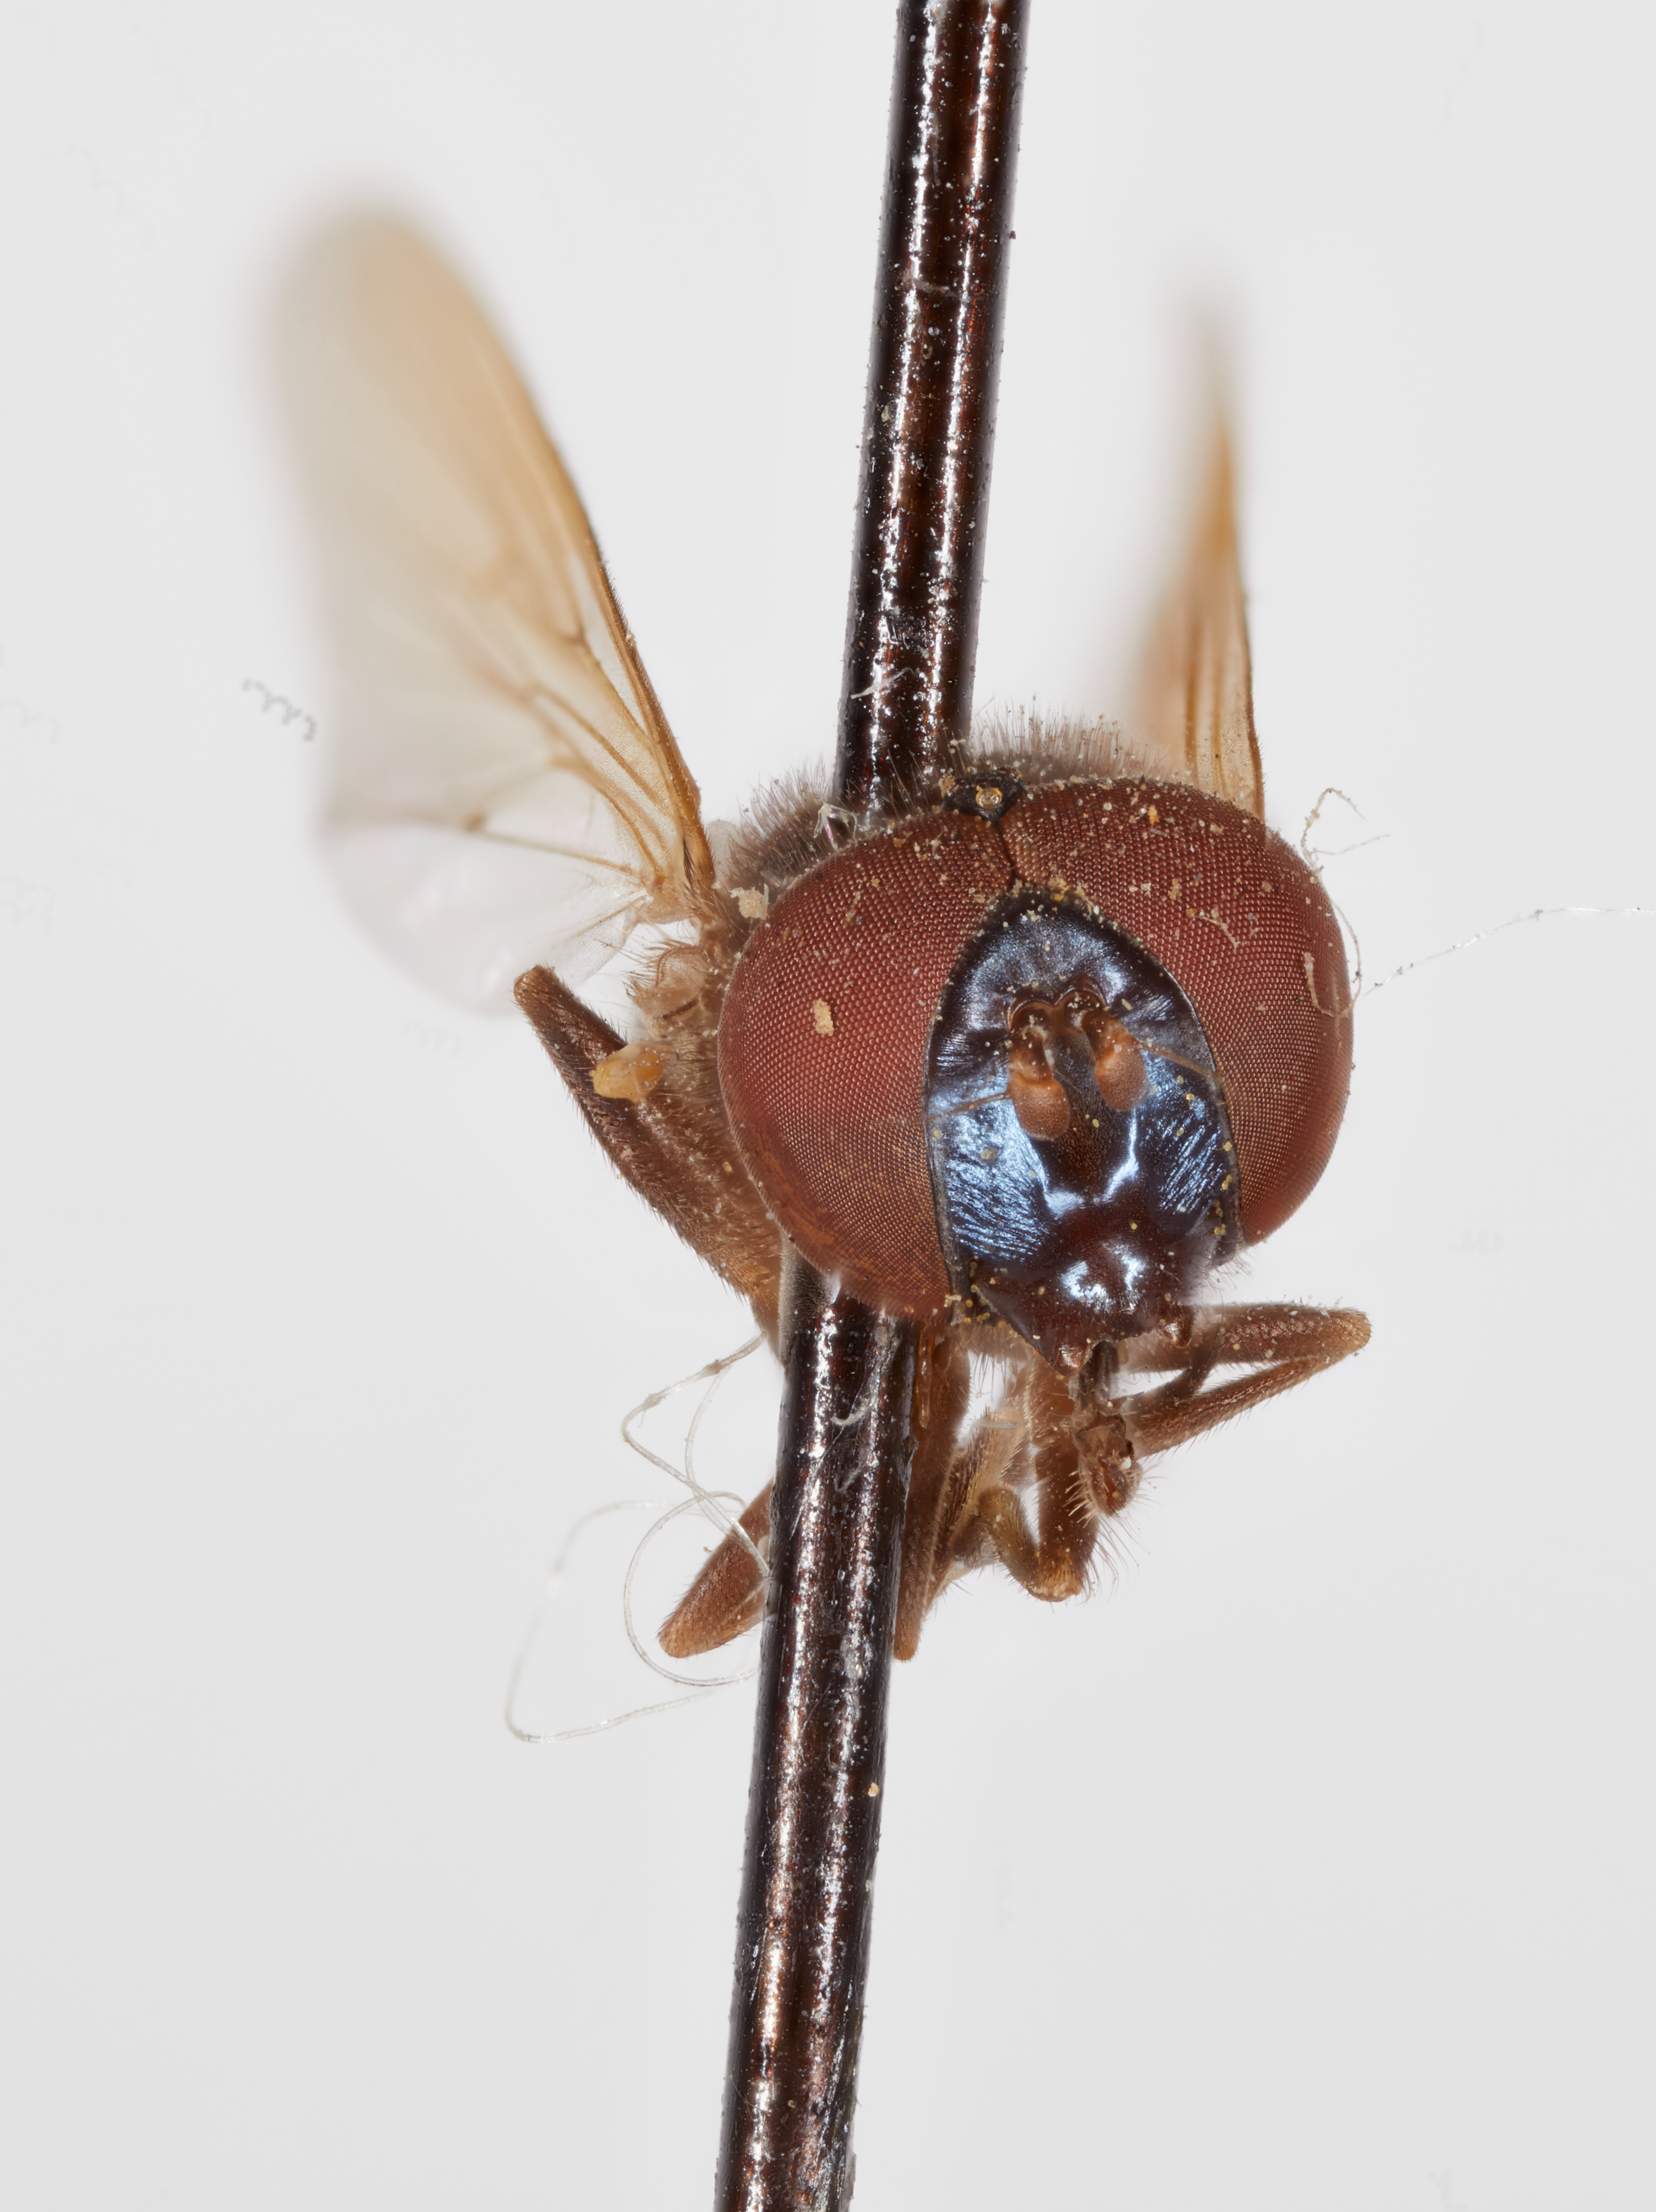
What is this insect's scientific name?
Chrysogaster ithaca
